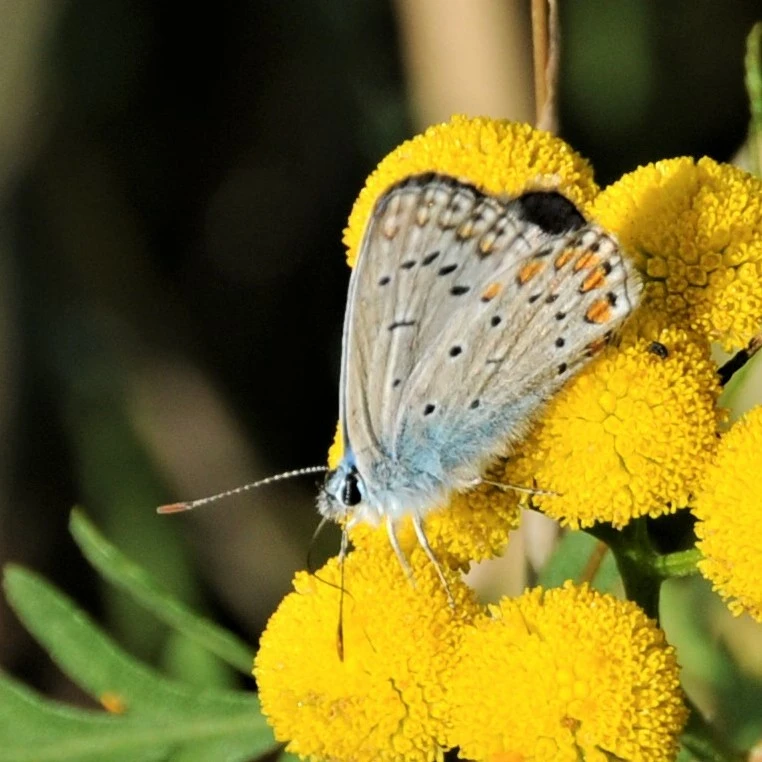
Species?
Polyommatus icarus
